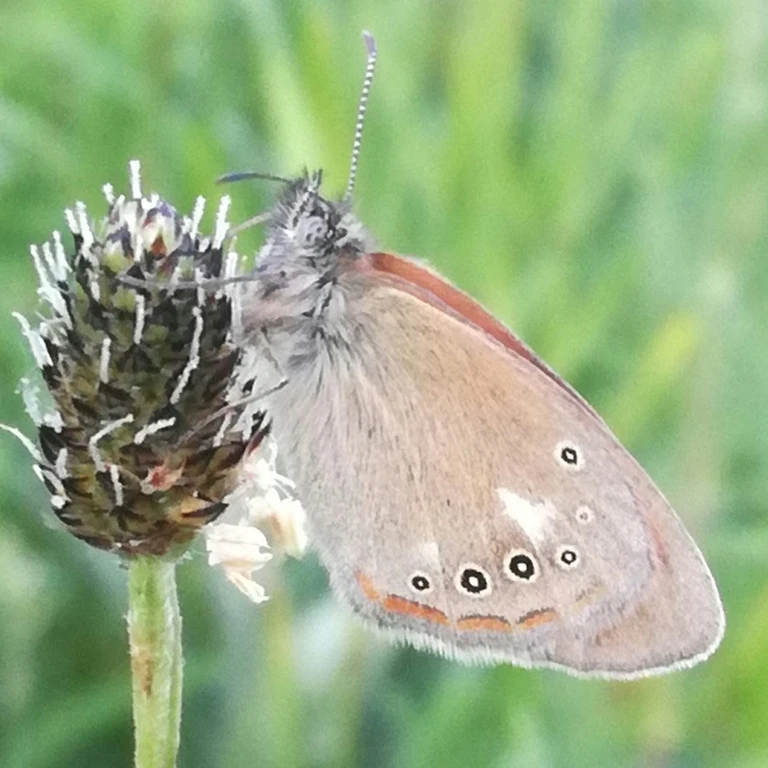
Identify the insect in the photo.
Coenonympha glycerion (also Coenonympha iphis)
